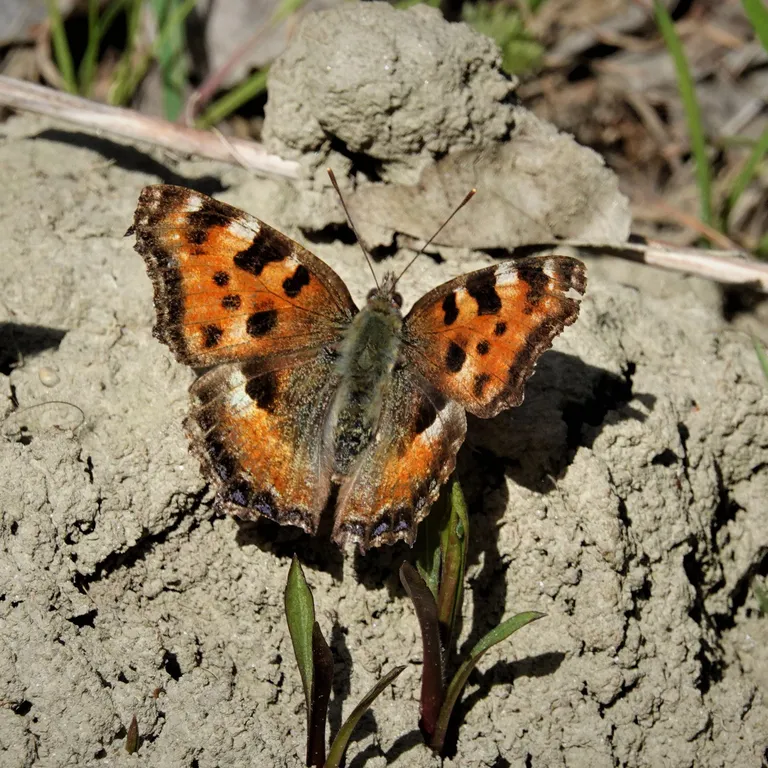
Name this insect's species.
Nymphalis polychloros
